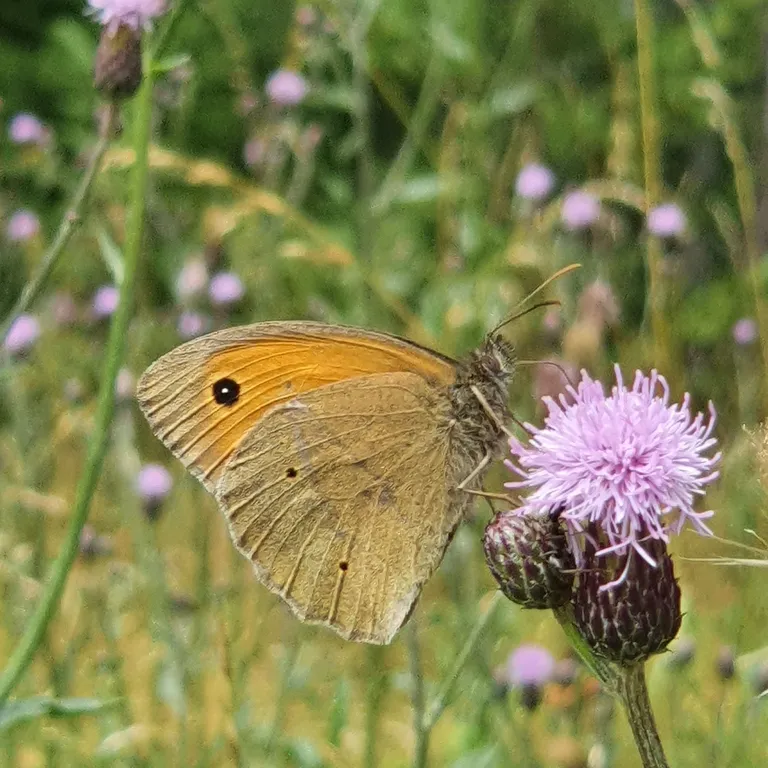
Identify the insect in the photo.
Maniola jurtina
